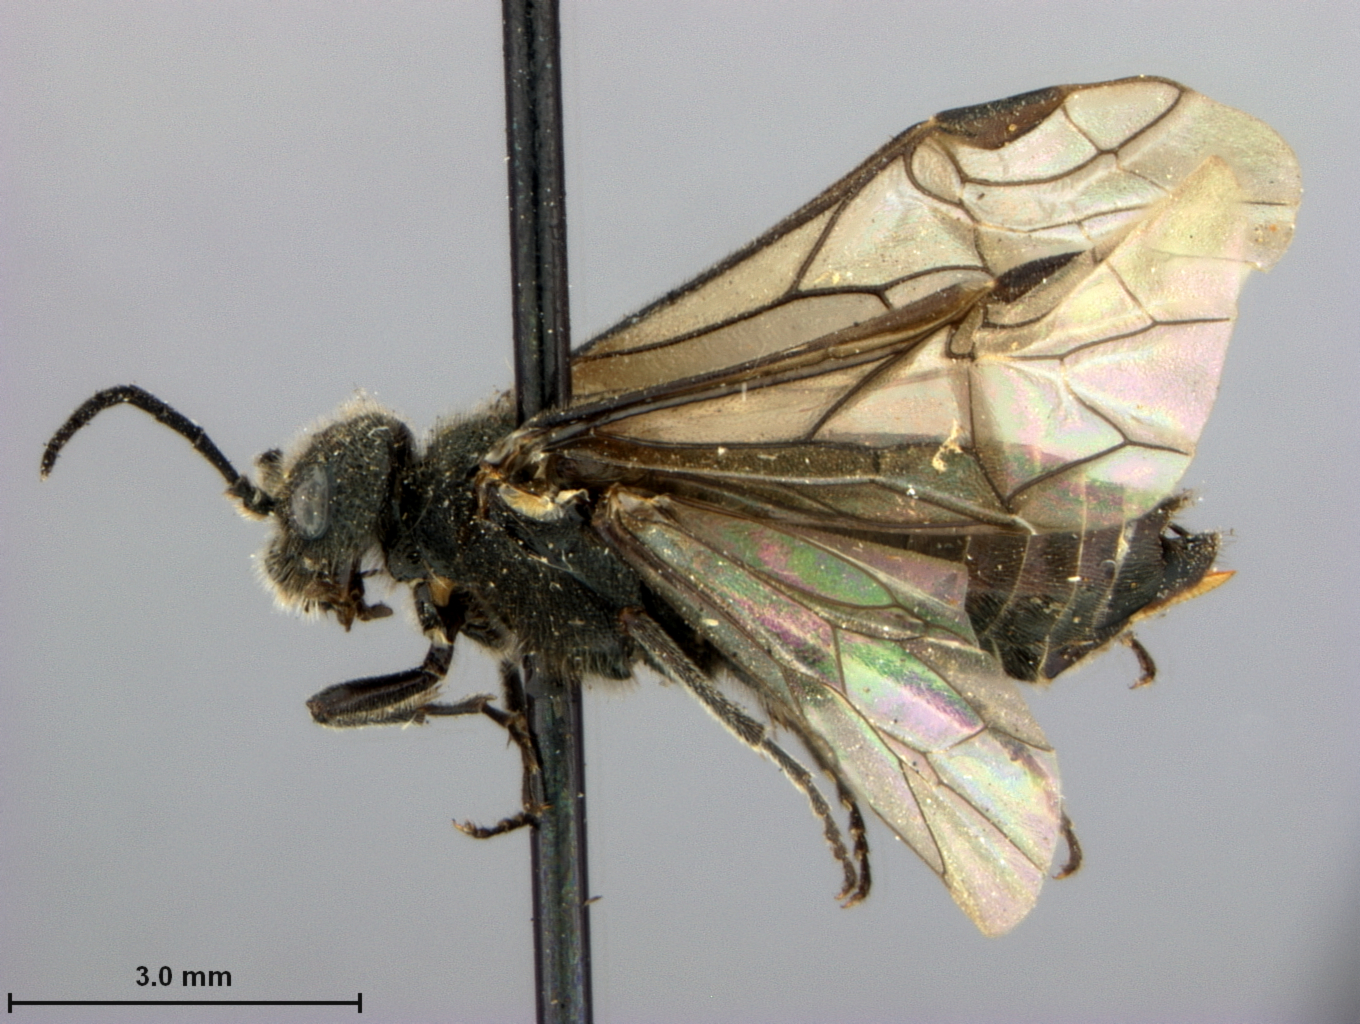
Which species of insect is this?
Dolerus comatus
